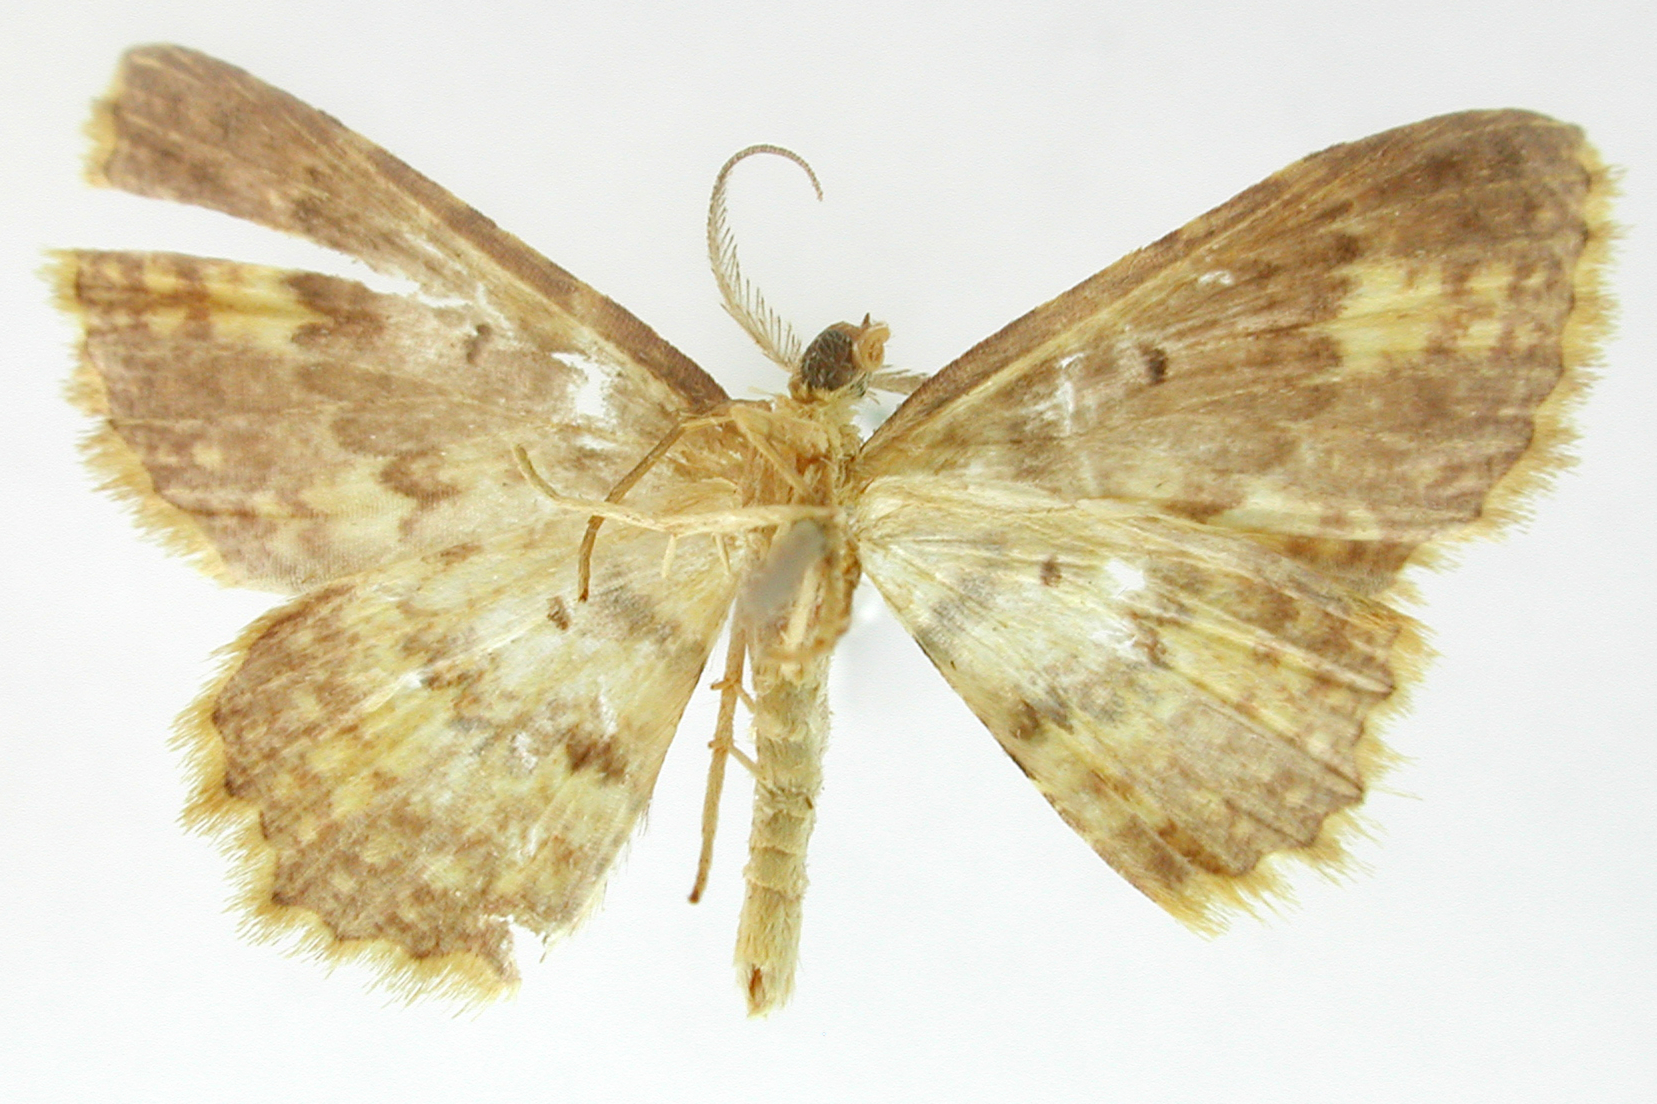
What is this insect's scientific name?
Cambogia biradiata
